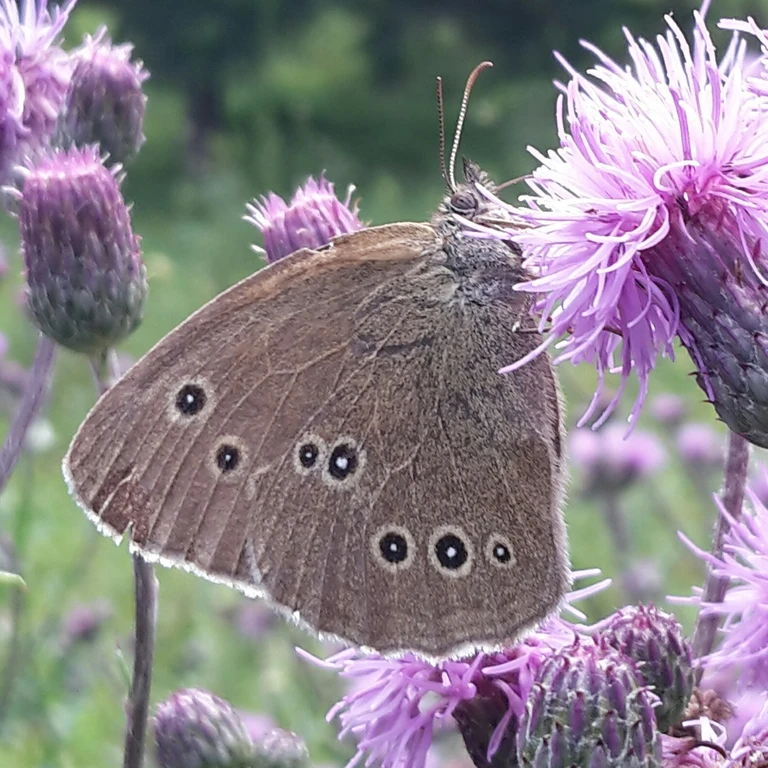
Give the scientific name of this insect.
Aphantopus hyperantus
